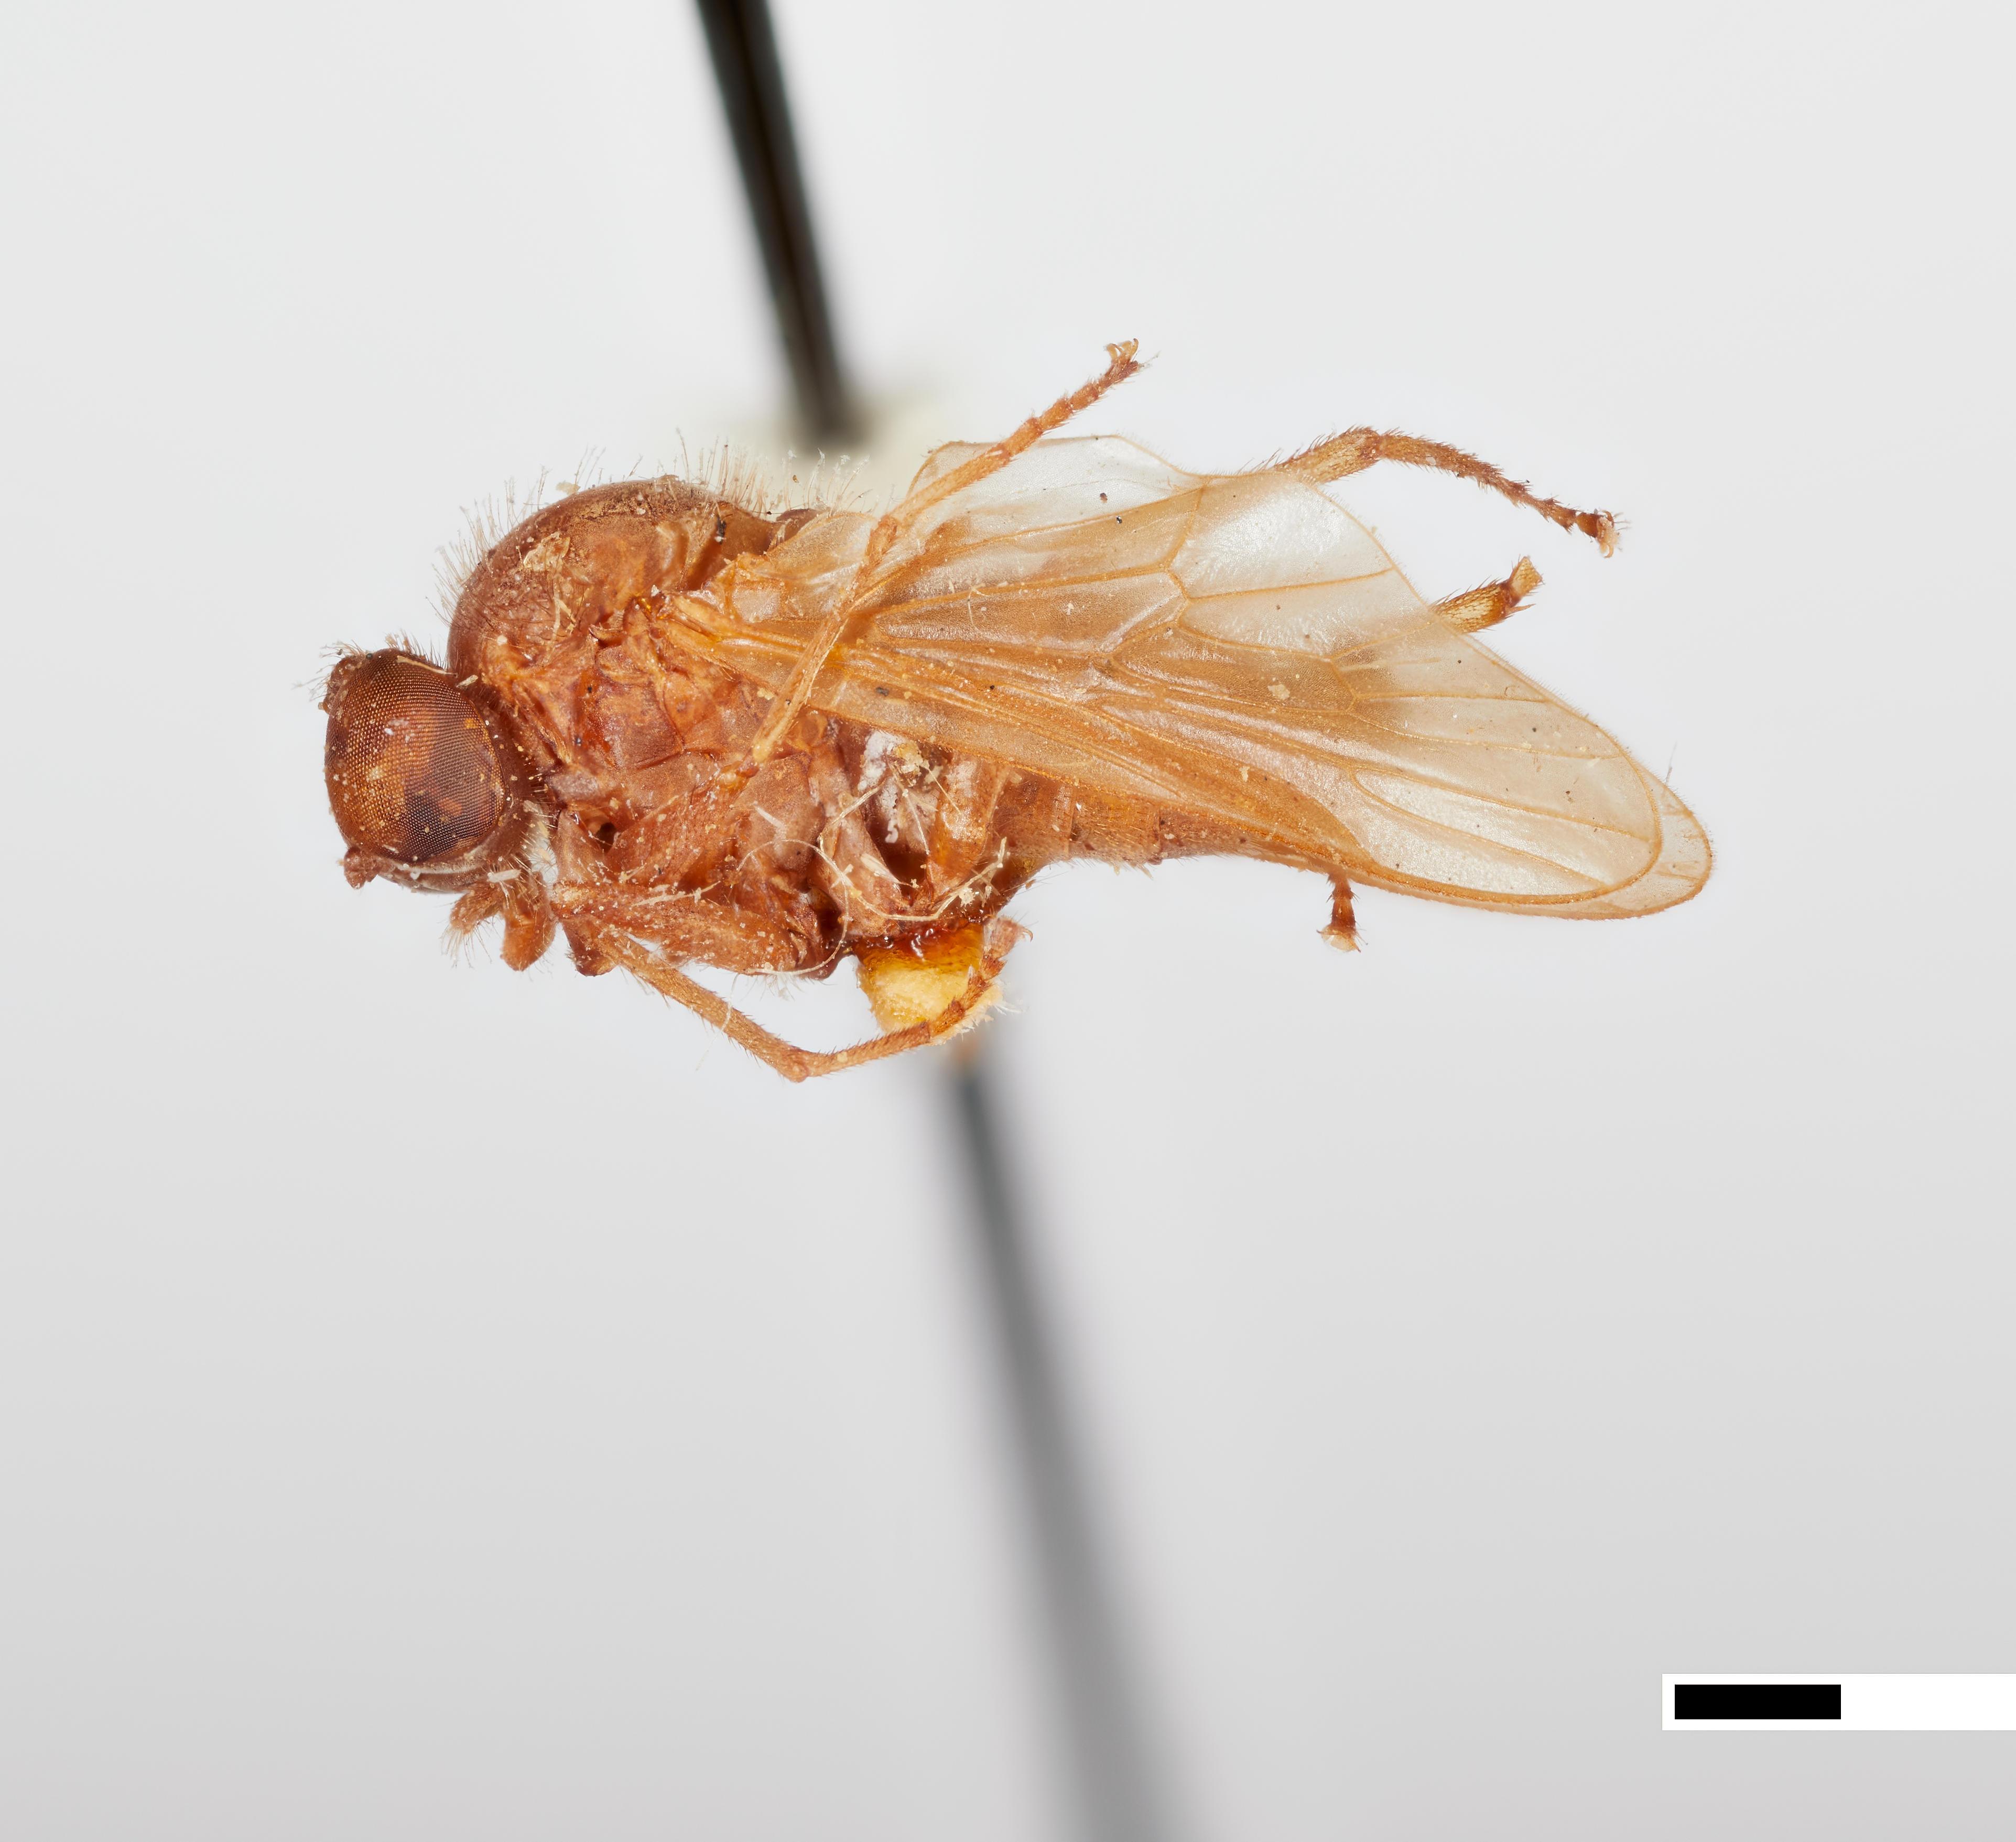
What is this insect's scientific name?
Ptiolina arctica
